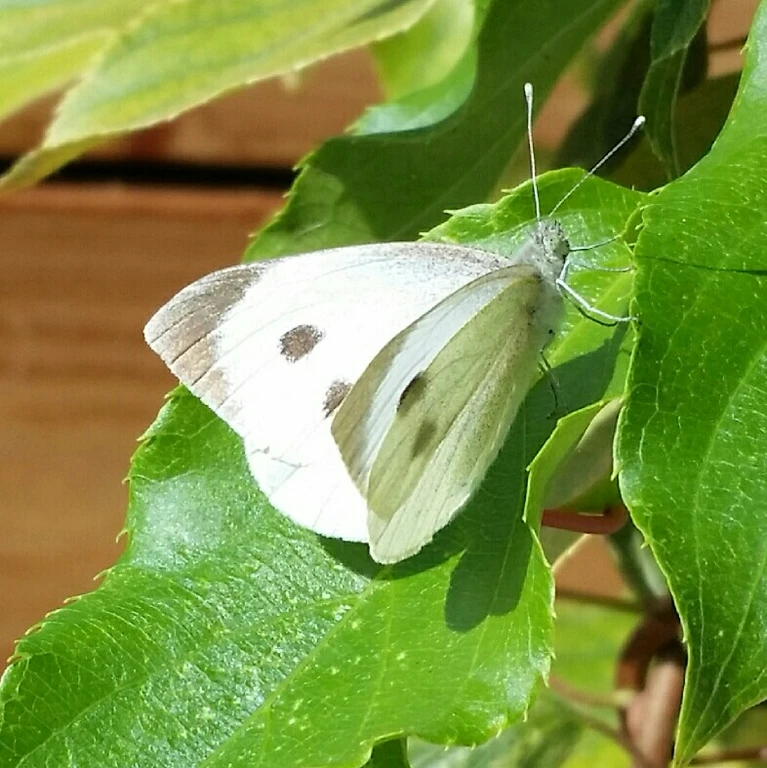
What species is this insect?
Pieris brassicae
